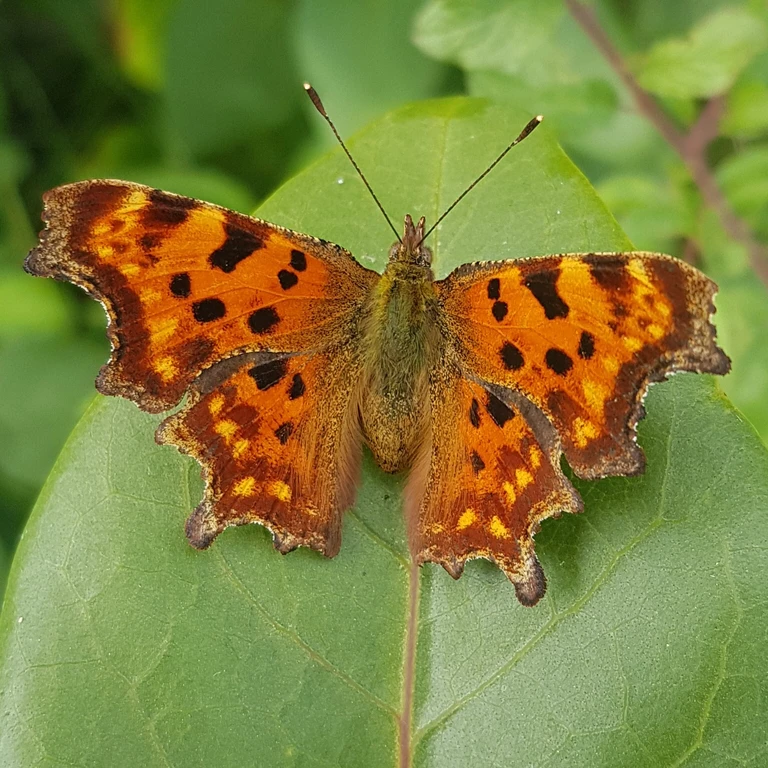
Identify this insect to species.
Polygonia c-album
